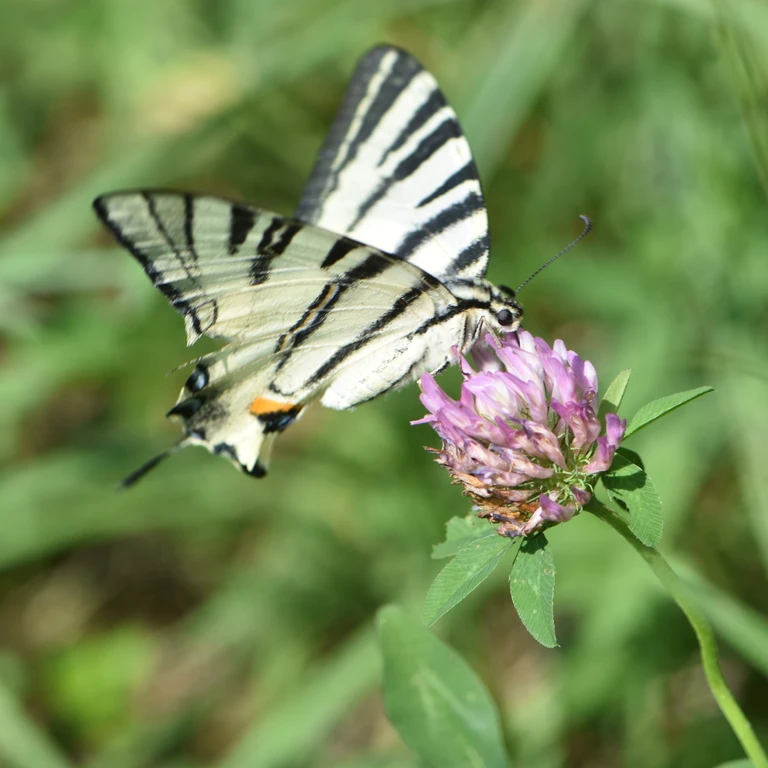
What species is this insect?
Iphiclides podalirius
